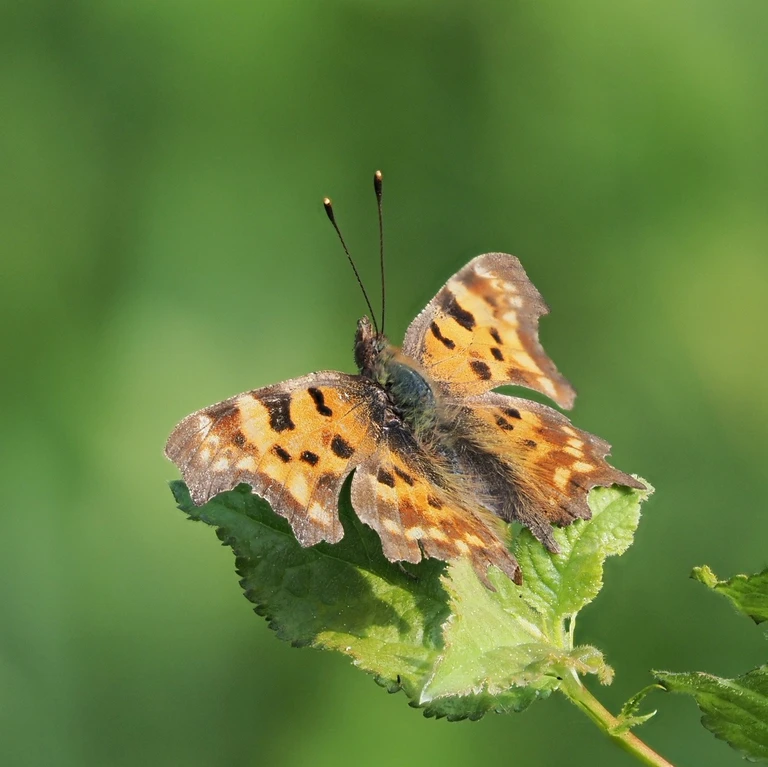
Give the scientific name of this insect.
Polygonia c-album
